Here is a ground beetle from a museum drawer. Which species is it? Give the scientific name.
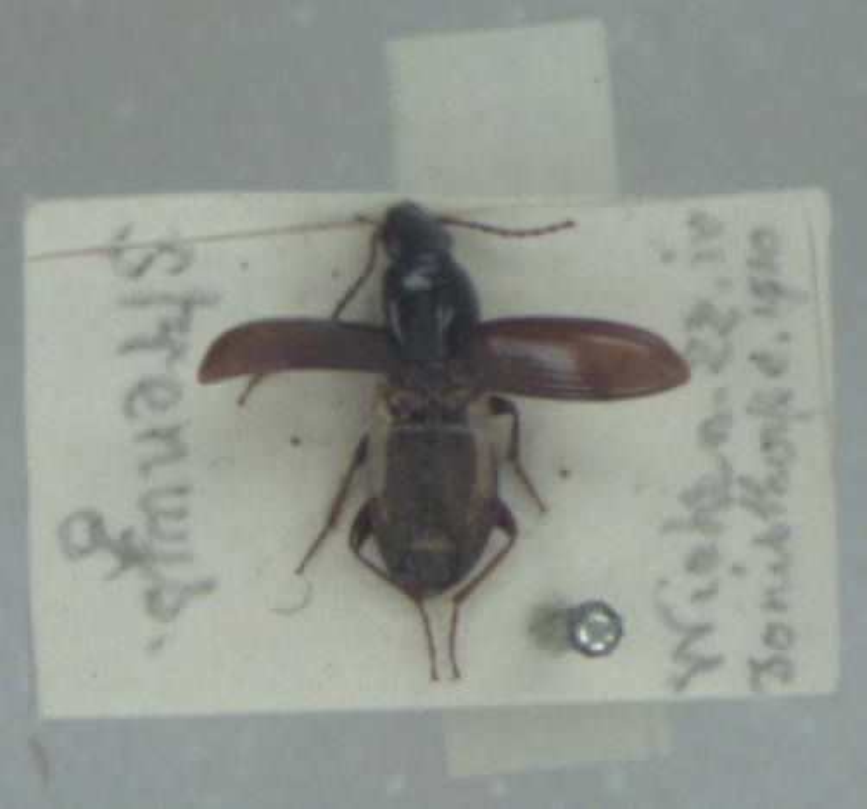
Pterostichus strenuus
